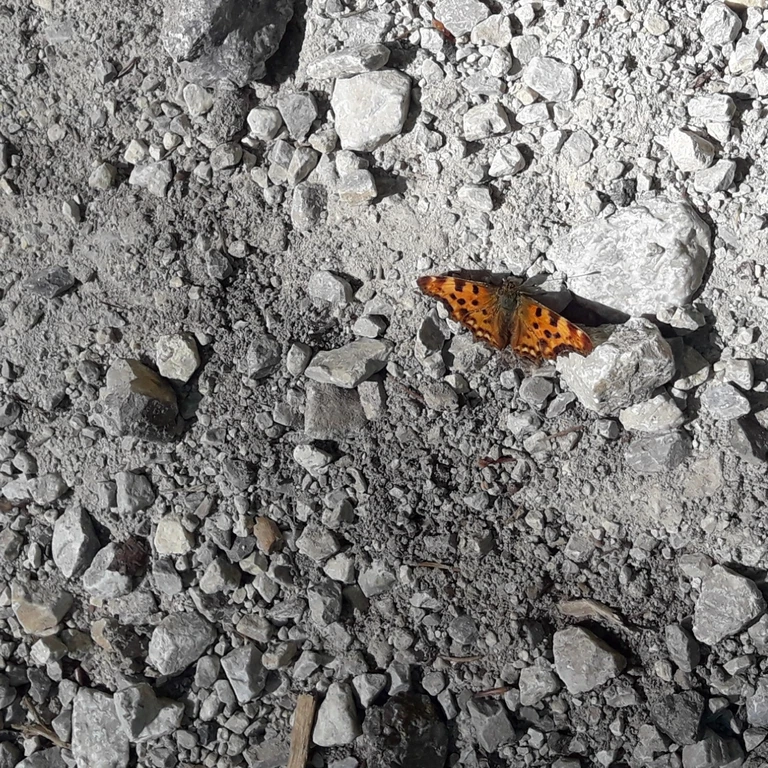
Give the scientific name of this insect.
Polygonia c-album
